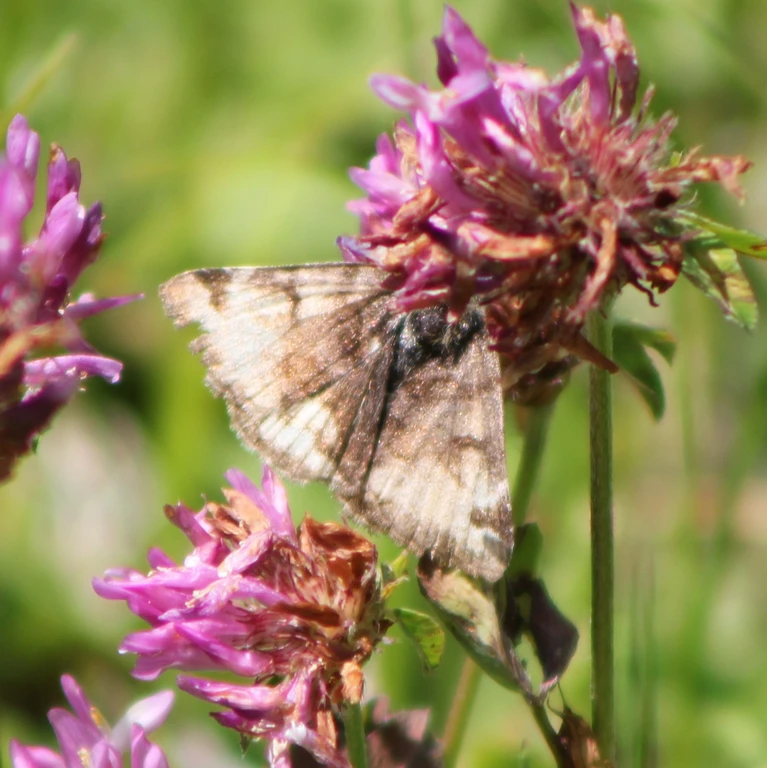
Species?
Euclidia glyphica
